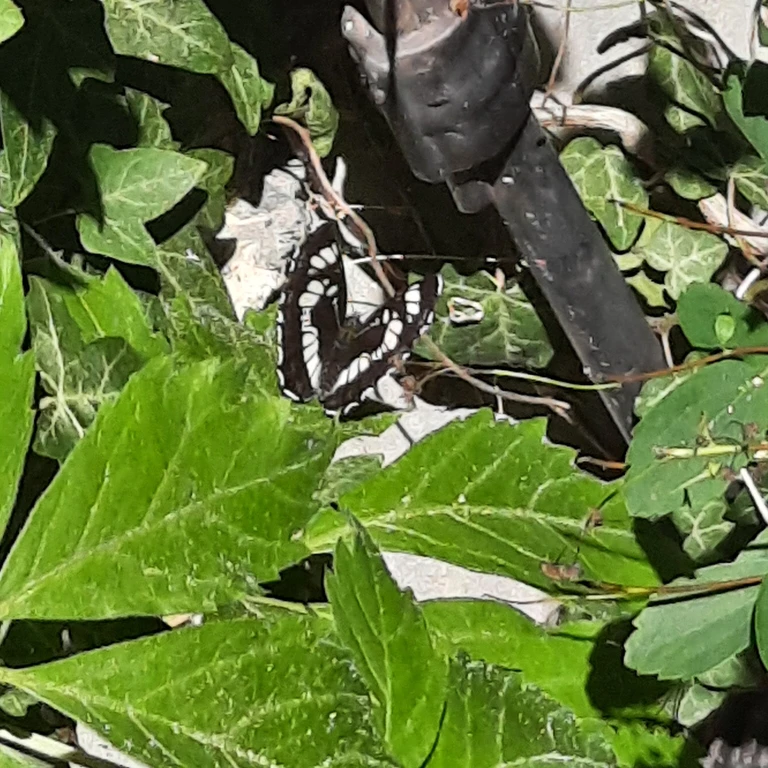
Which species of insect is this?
Neptis rivularis
